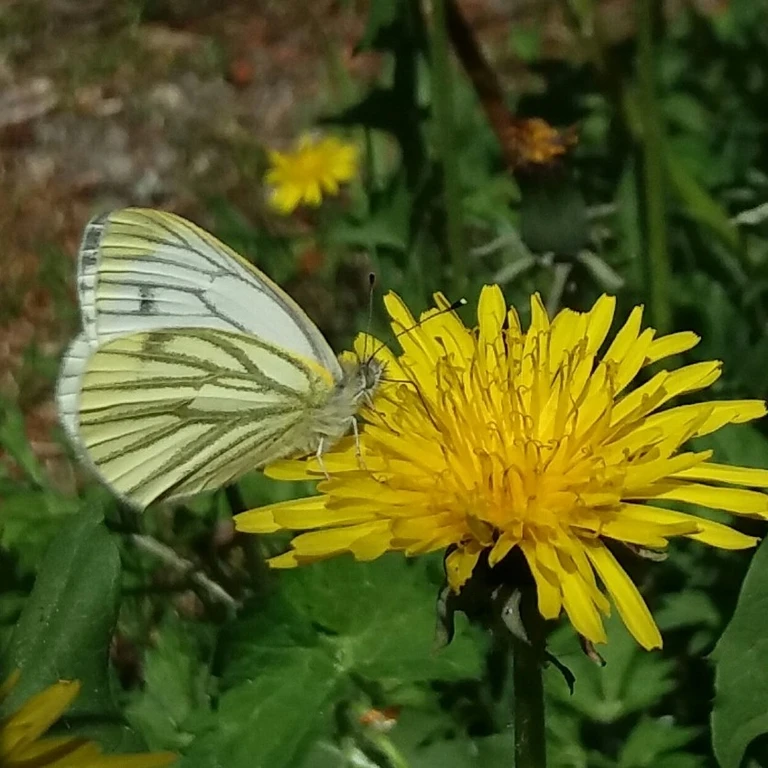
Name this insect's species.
Pieris napi
